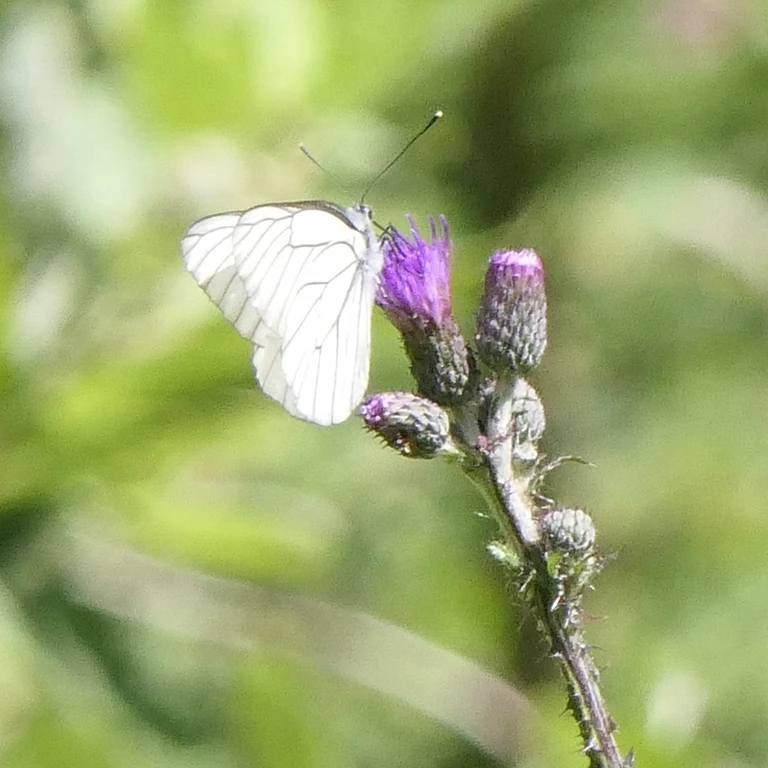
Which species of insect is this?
Aporia crataegi
